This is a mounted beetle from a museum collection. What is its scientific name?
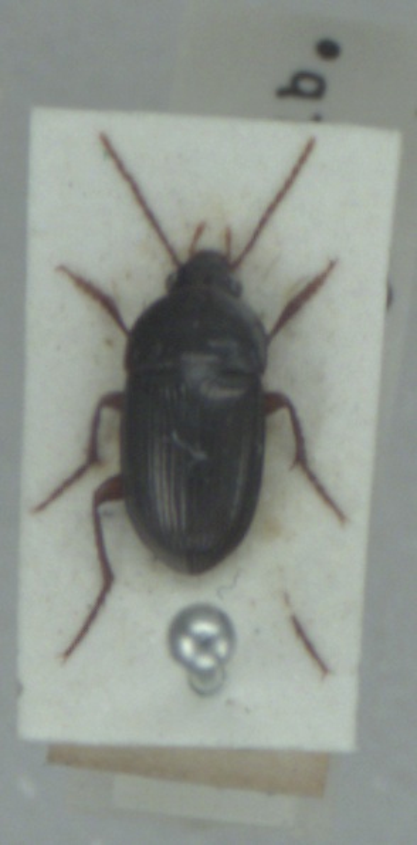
Amara plebeja
